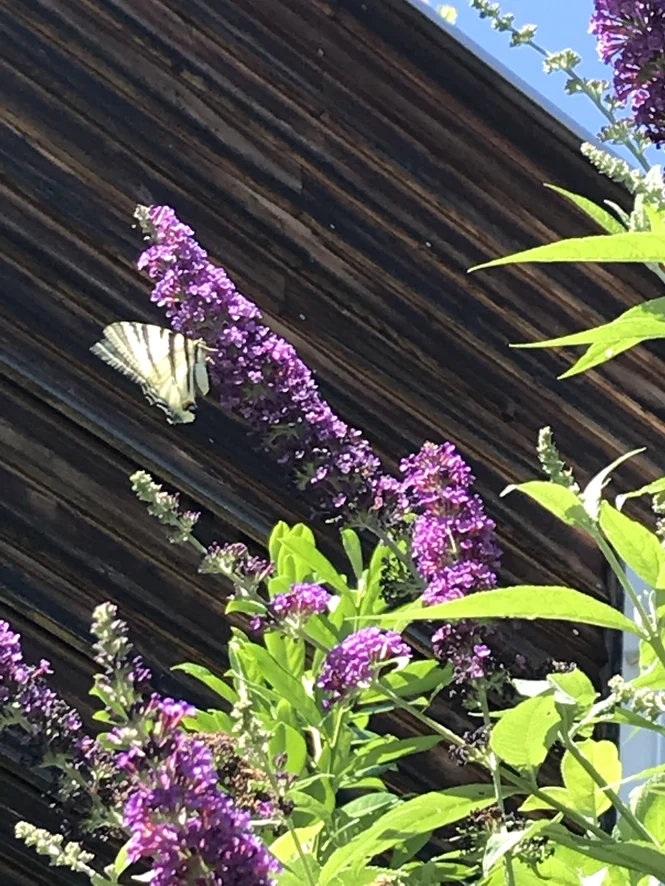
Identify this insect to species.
Iphiclides podalirius
